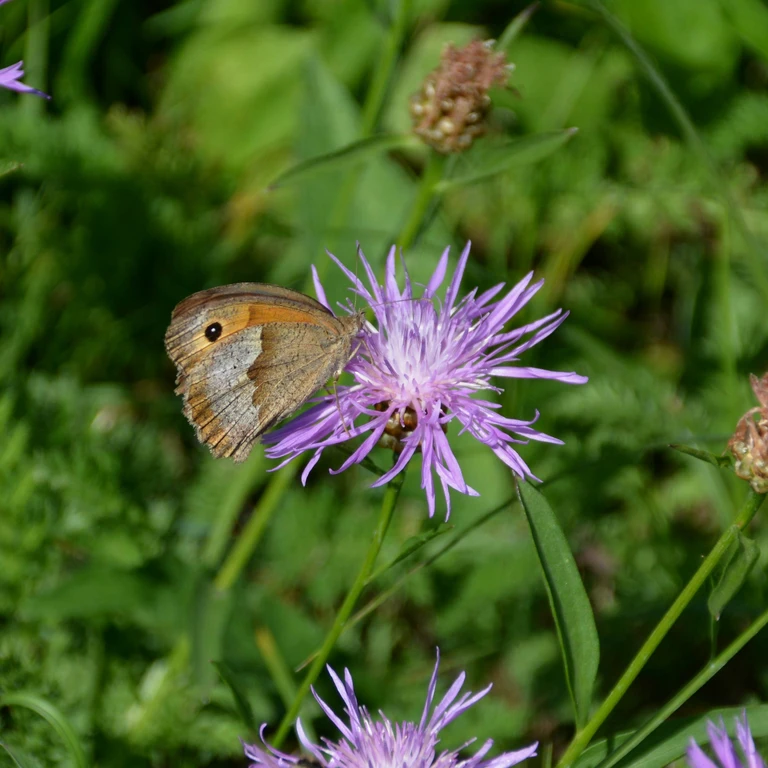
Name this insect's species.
Maniola jurtina
